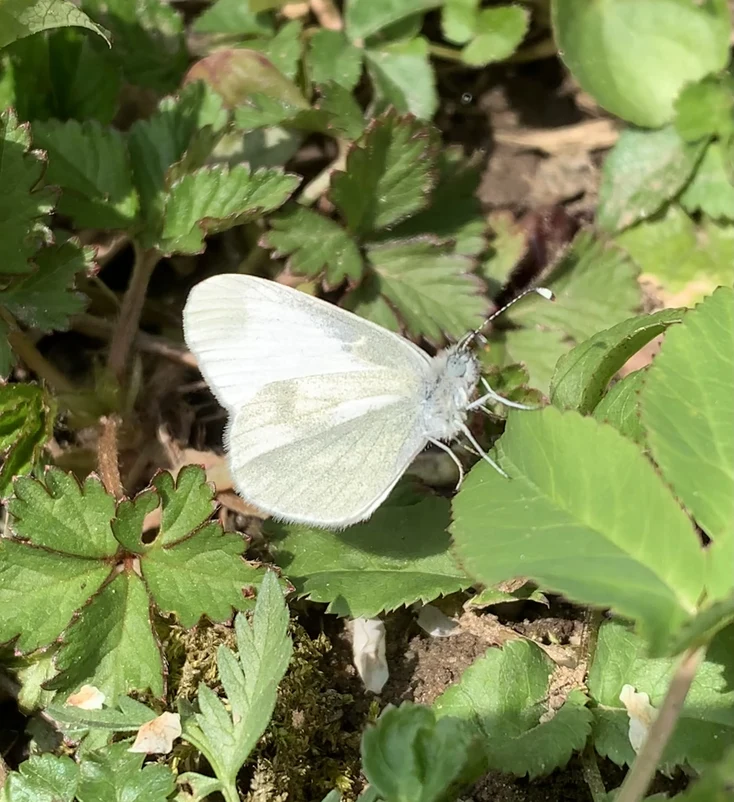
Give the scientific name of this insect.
Leptidea sinapis/juvernica
